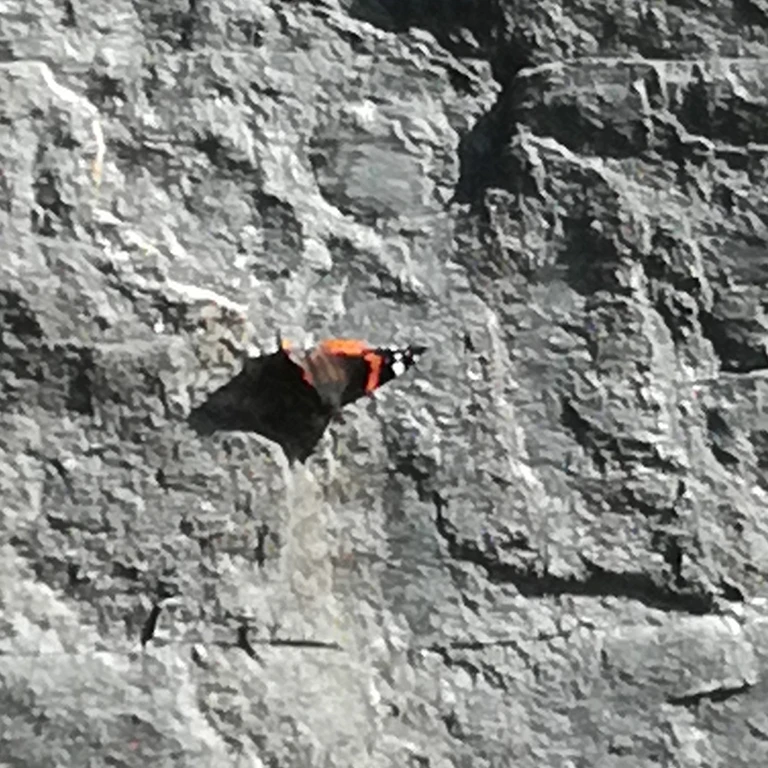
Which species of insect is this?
Vanessa atalanta
